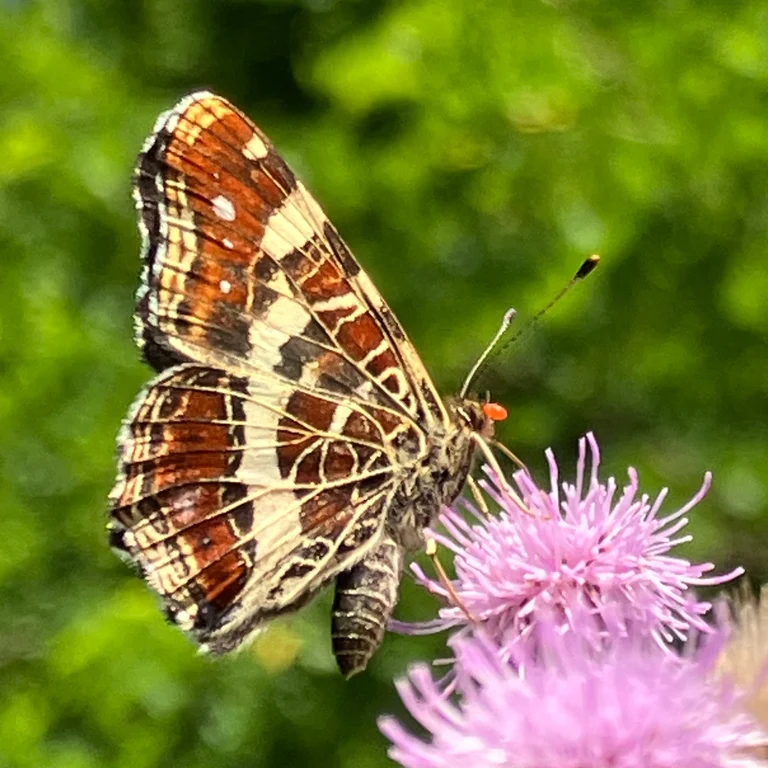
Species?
Araschnia levana
